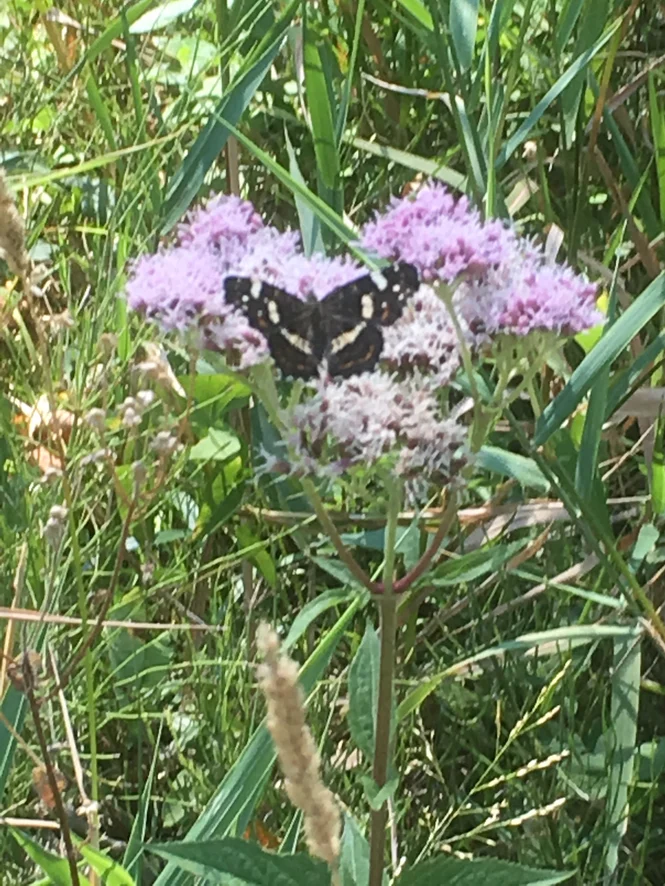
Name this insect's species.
Araschnia levana
